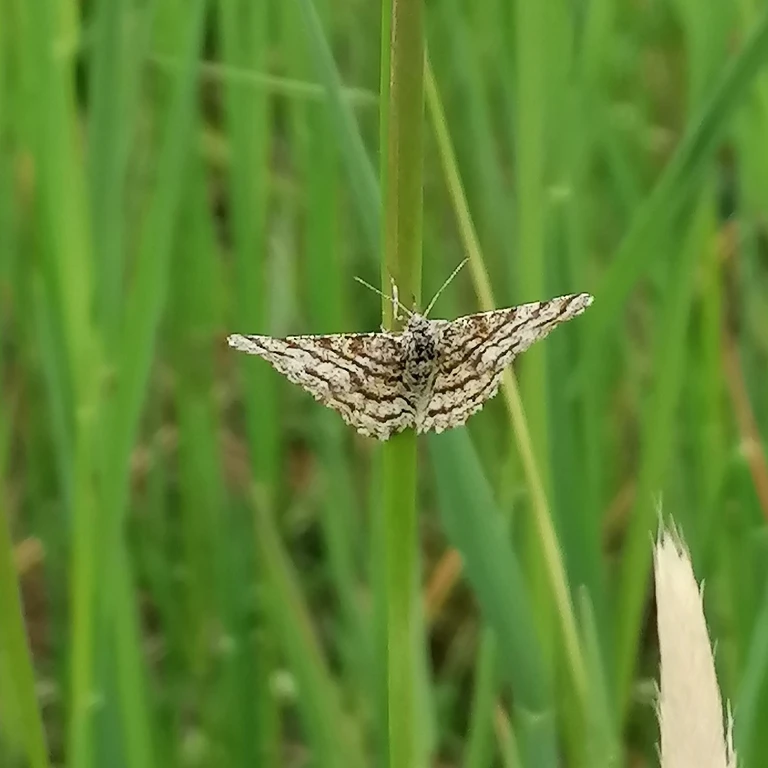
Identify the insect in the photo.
Ematurga atomaria
